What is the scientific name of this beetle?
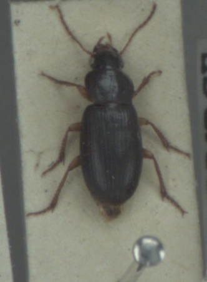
Ophonus rufibarbis
